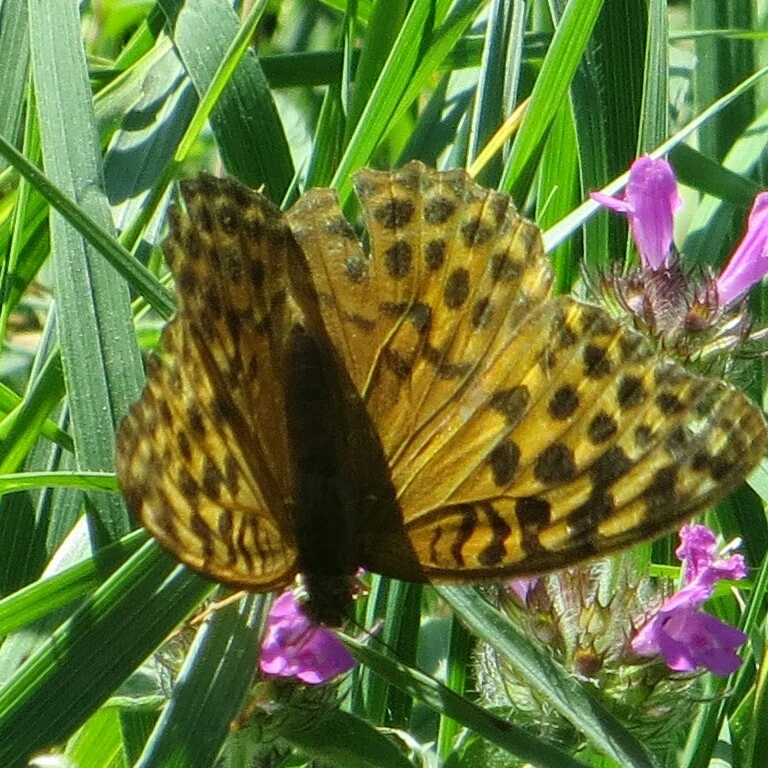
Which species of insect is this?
Argynnis paphia
